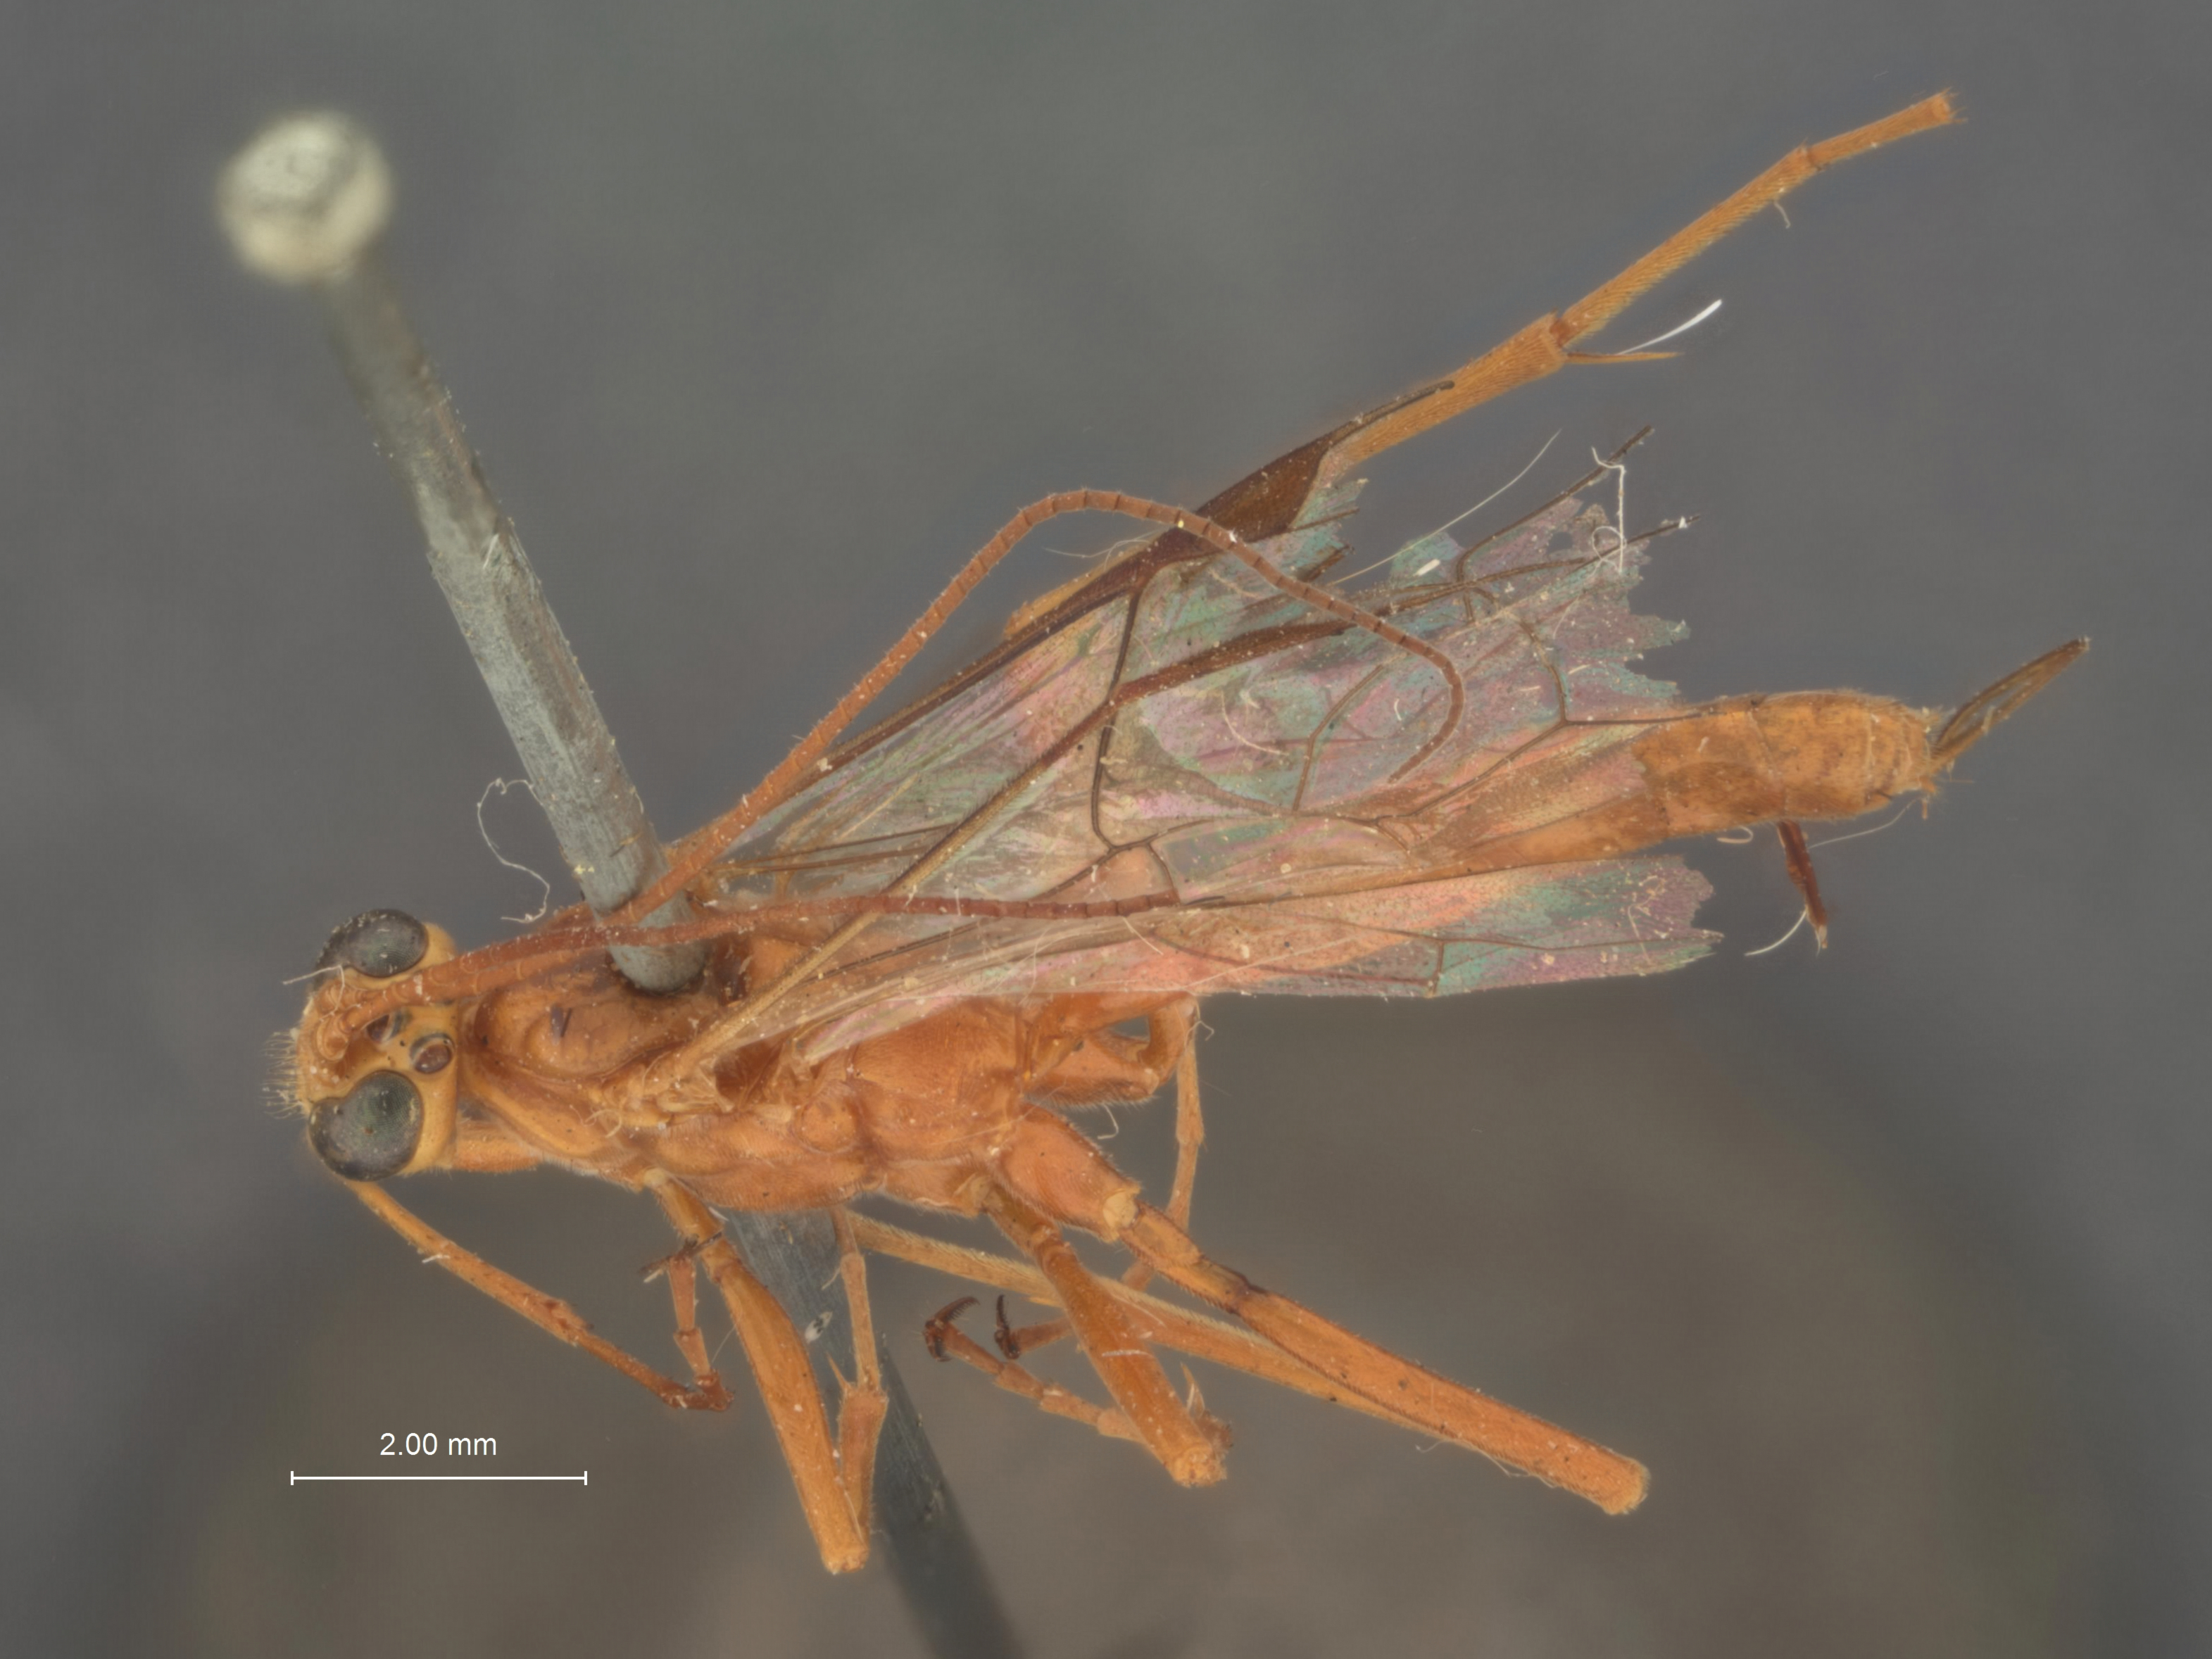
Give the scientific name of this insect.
Paniscus cockerelli
